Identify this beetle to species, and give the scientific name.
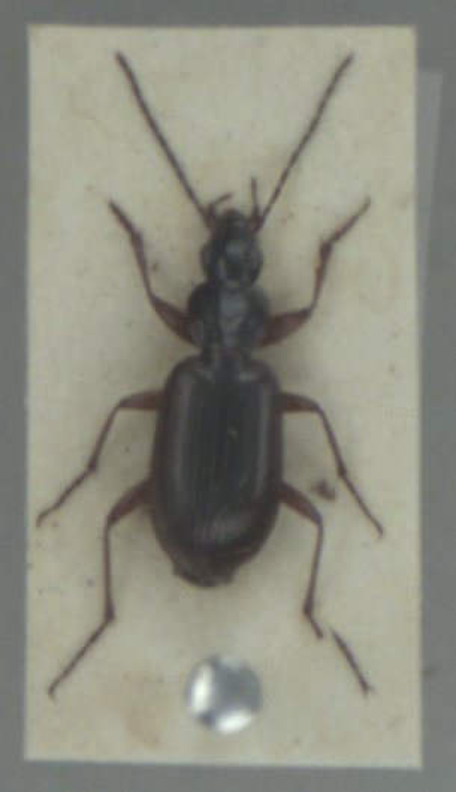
Agonum thoreyi
